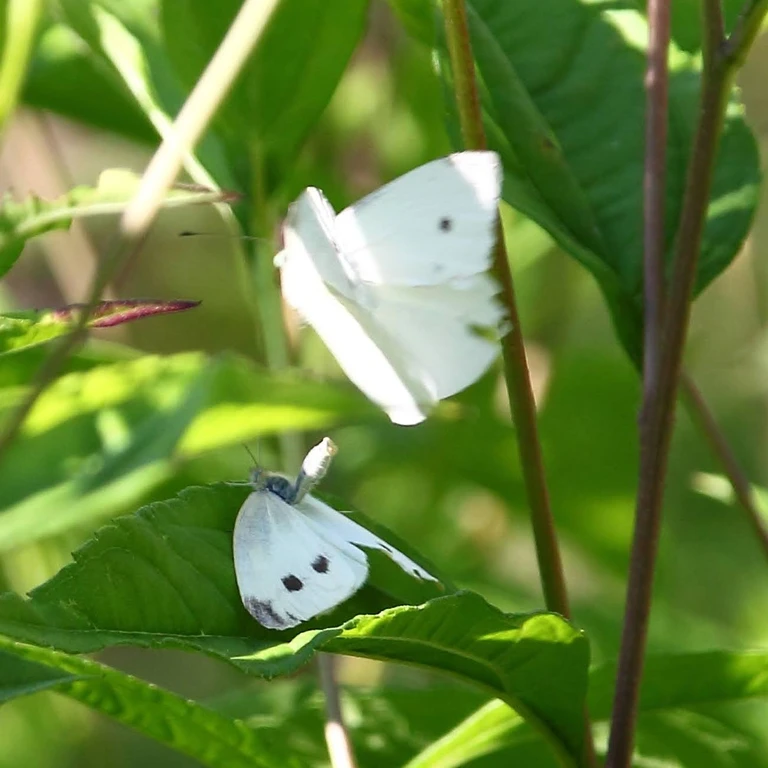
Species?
Pieris rapae
